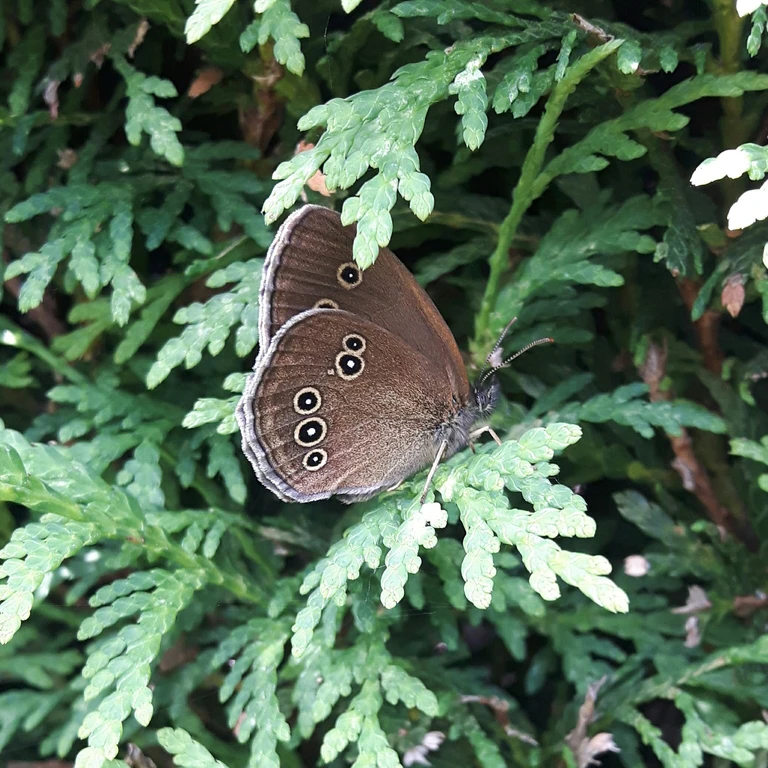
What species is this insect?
Aphantopus hyperantus
